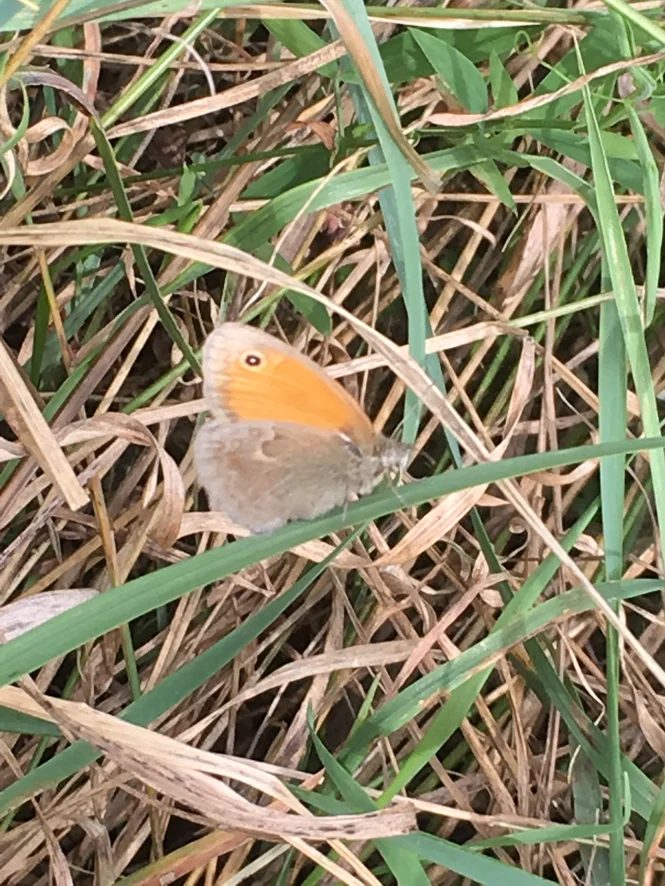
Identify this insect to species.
Coenonympha pamphilus
